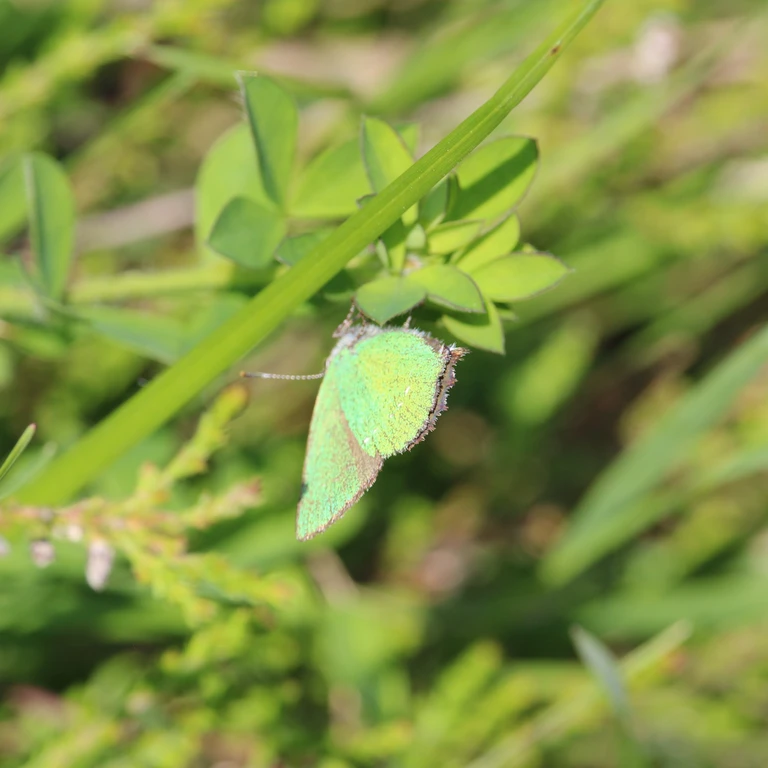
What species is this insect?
Callophrys rubi
